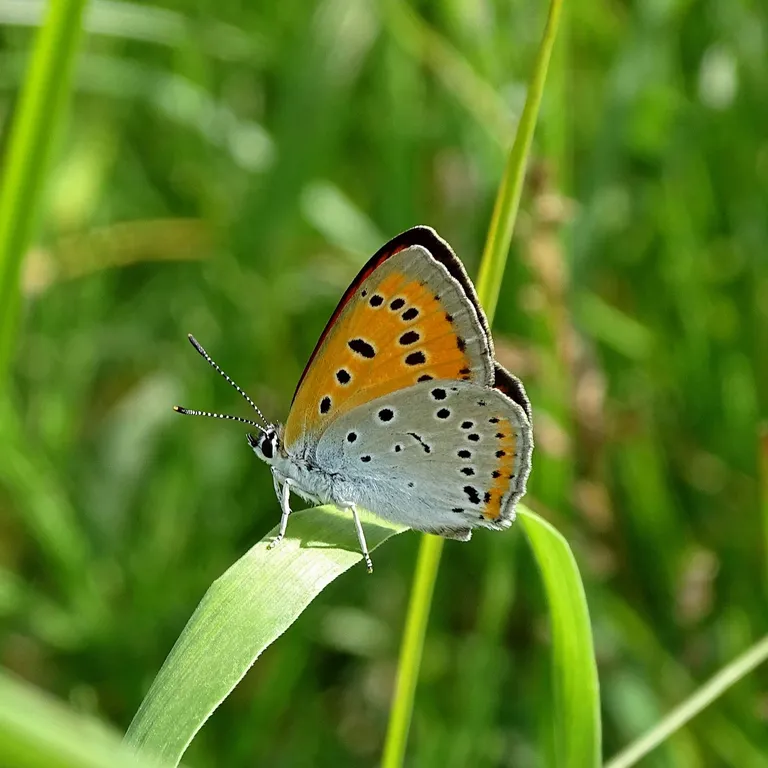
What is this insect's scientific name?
Lycaena dispar
